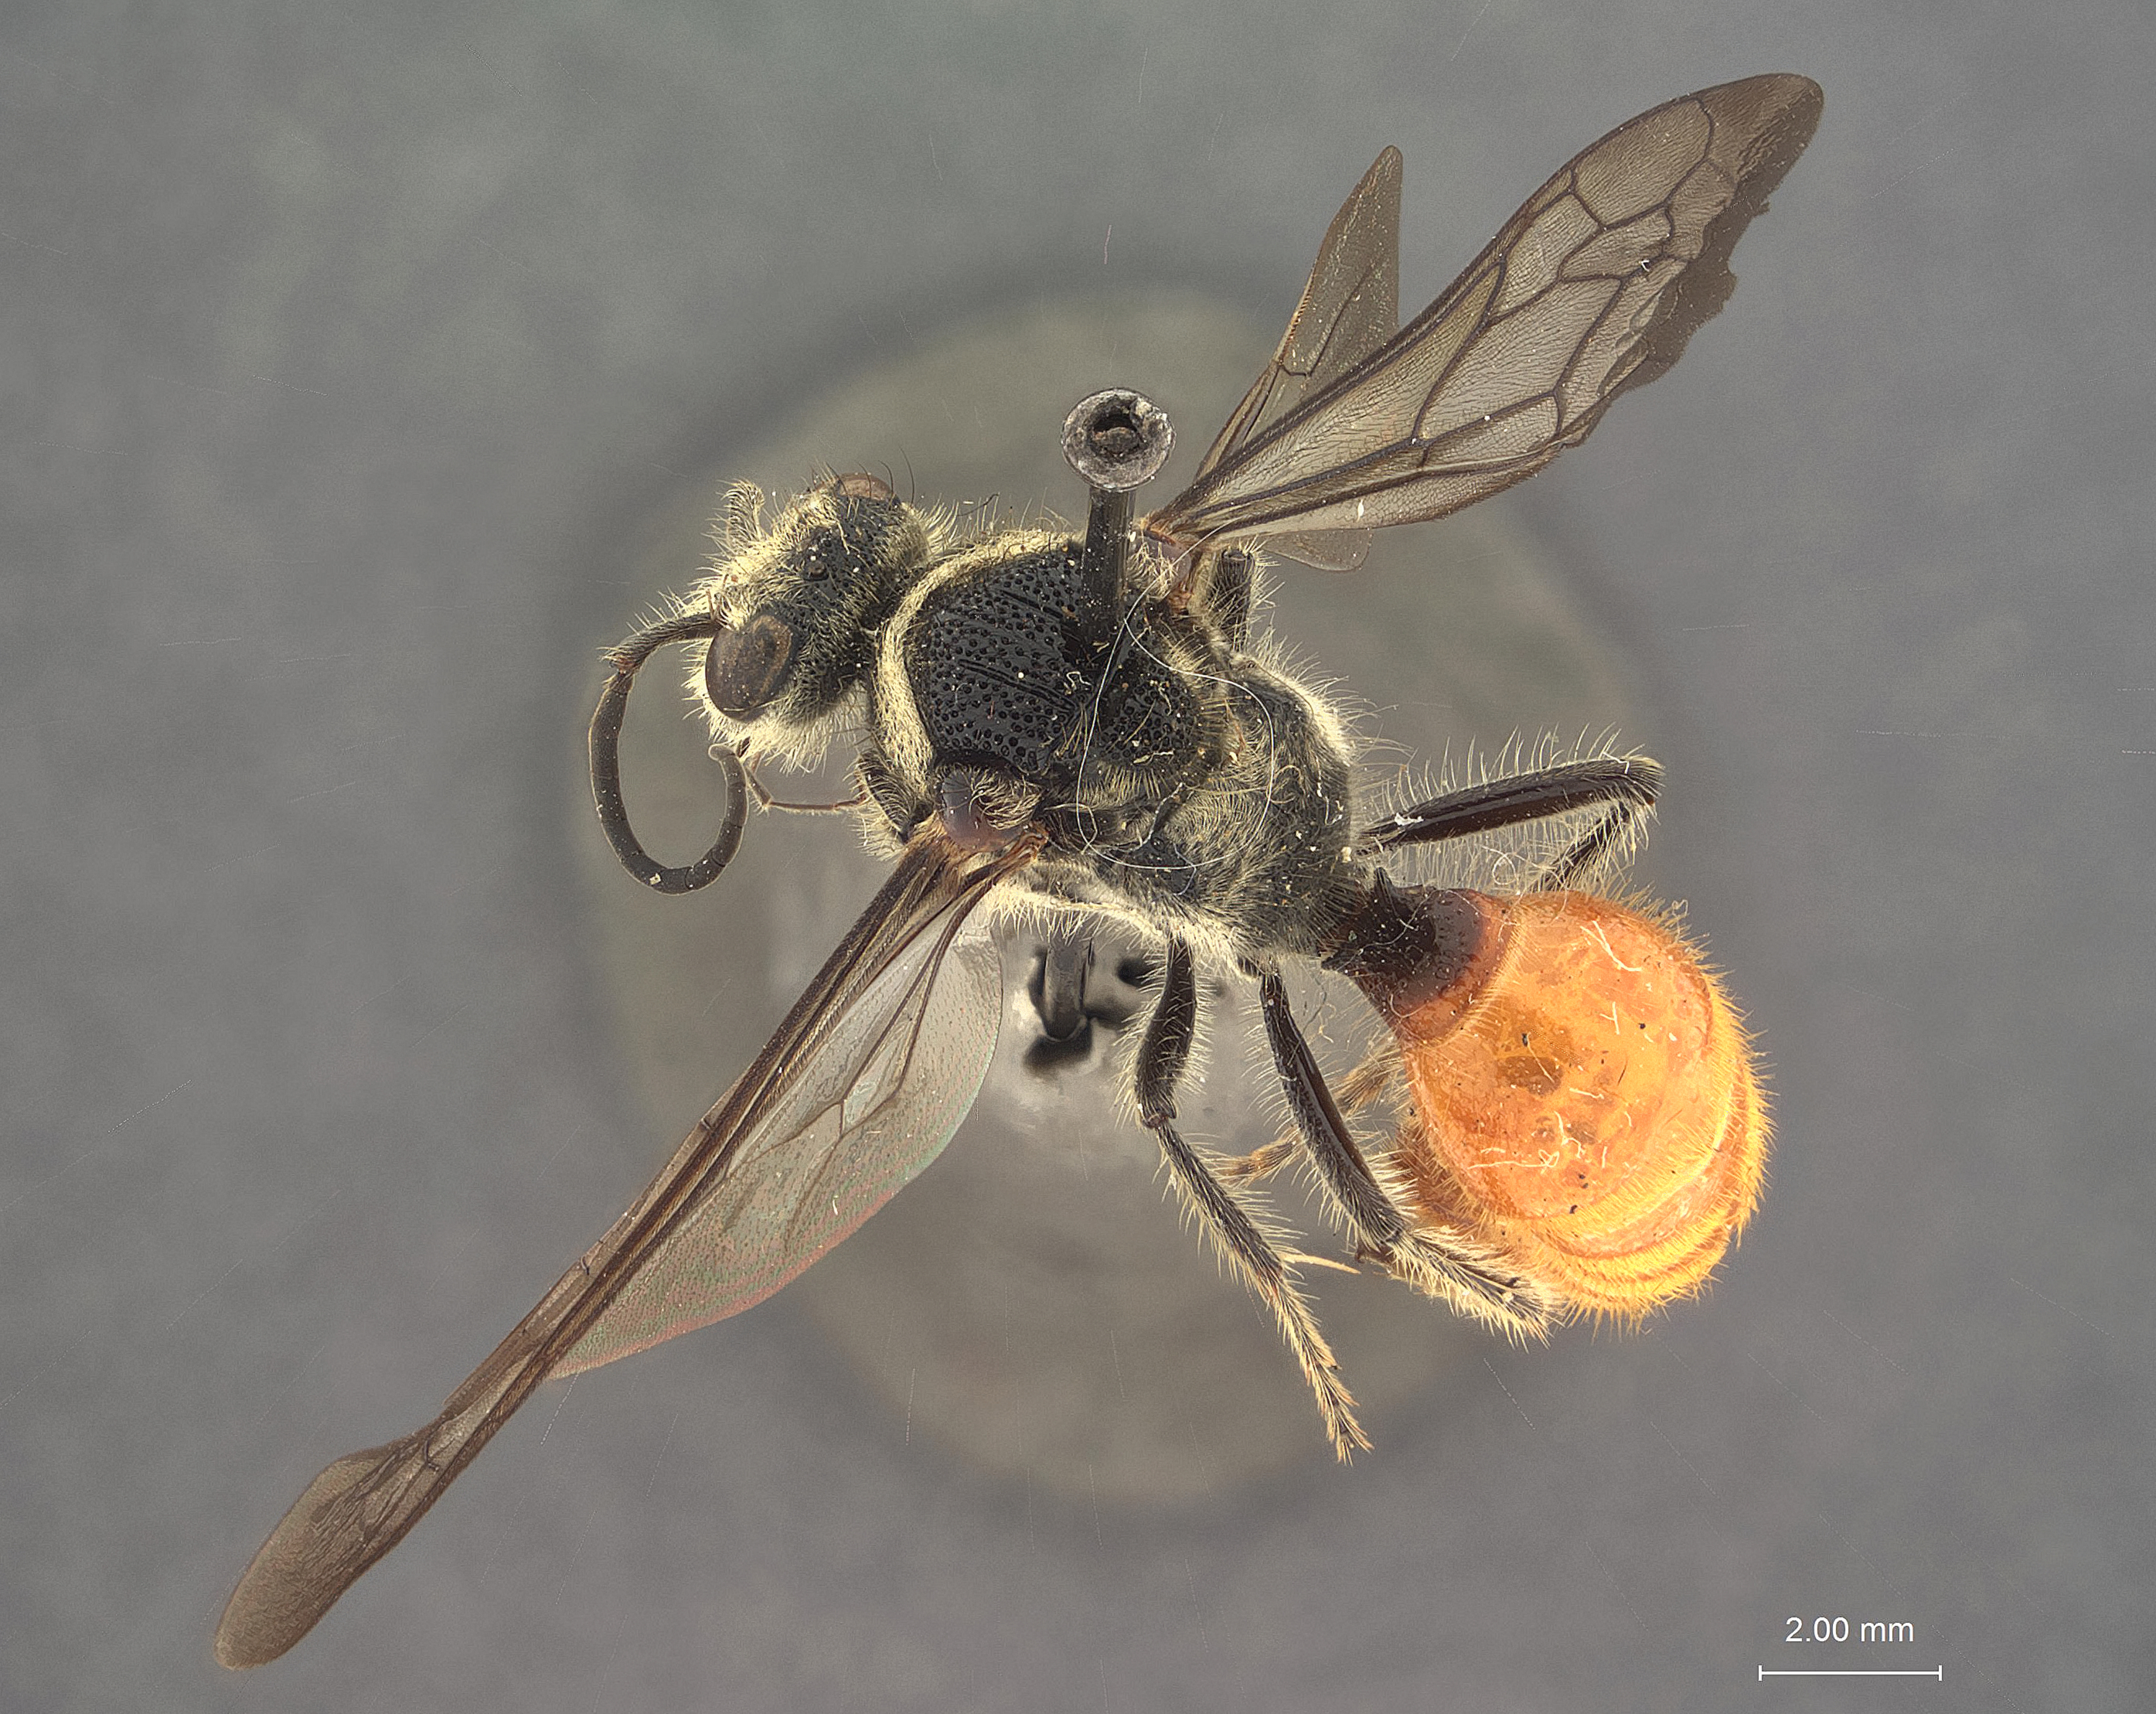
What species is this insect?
Timulla labdace
